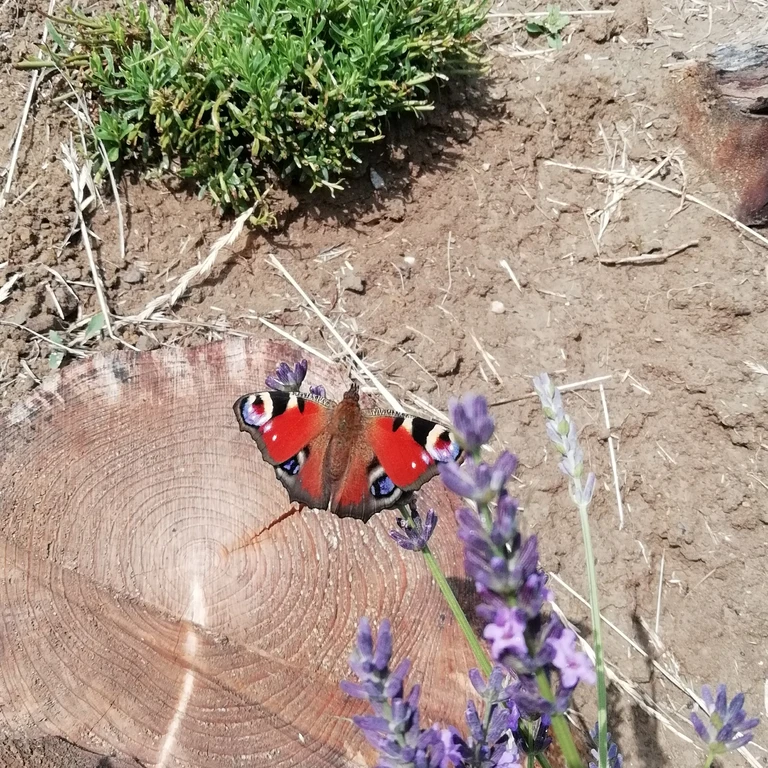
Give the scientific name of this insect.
Aglais io
